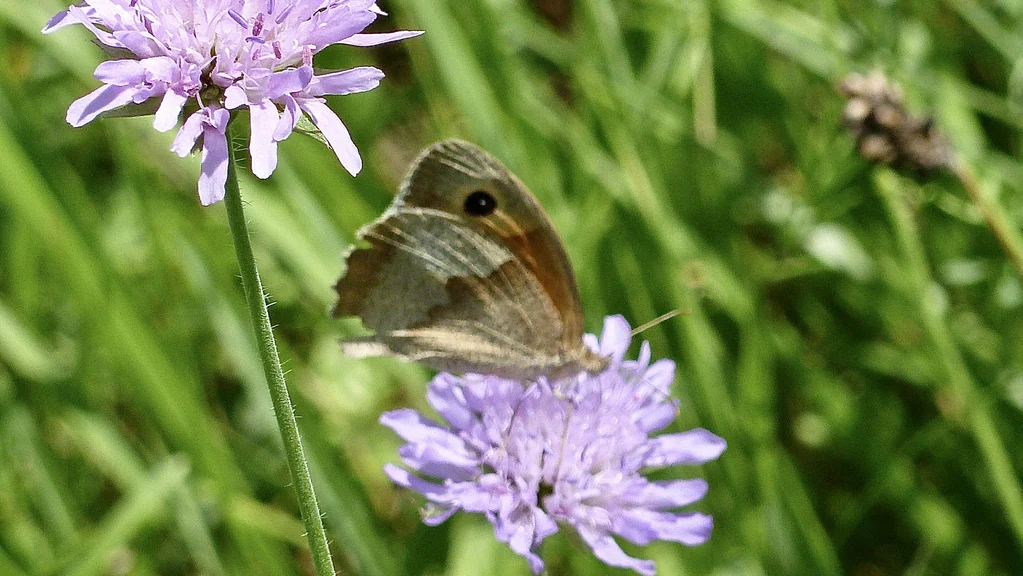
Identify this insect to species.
Maniola jurtina
